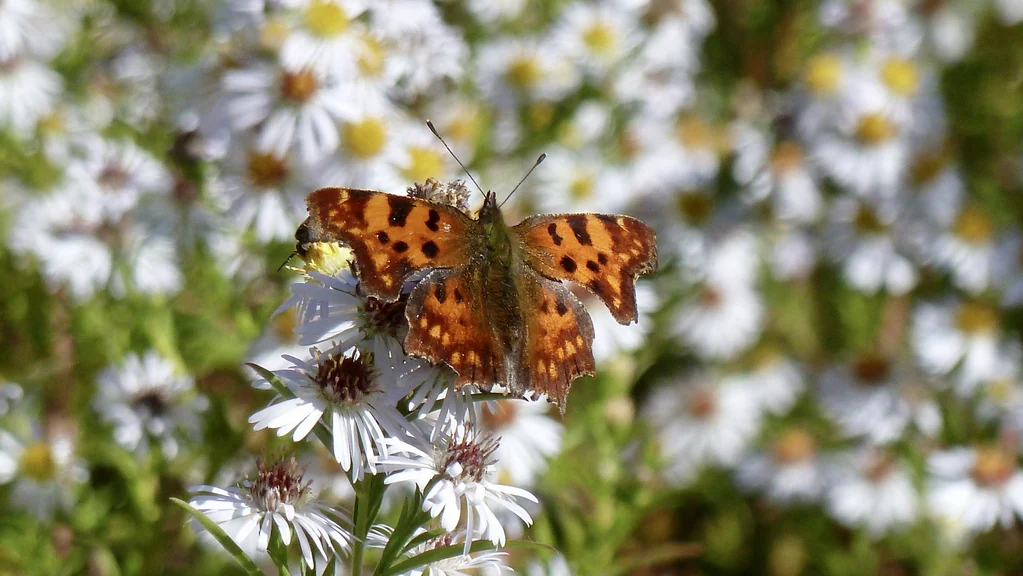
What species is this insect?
Polygonia c-album
